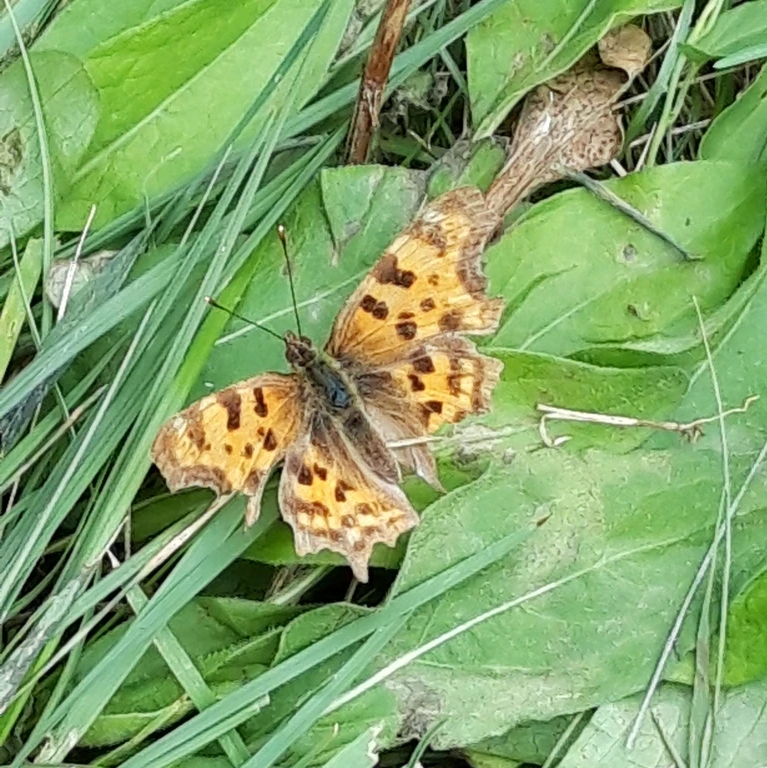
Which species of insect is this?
Polygonia c-album
